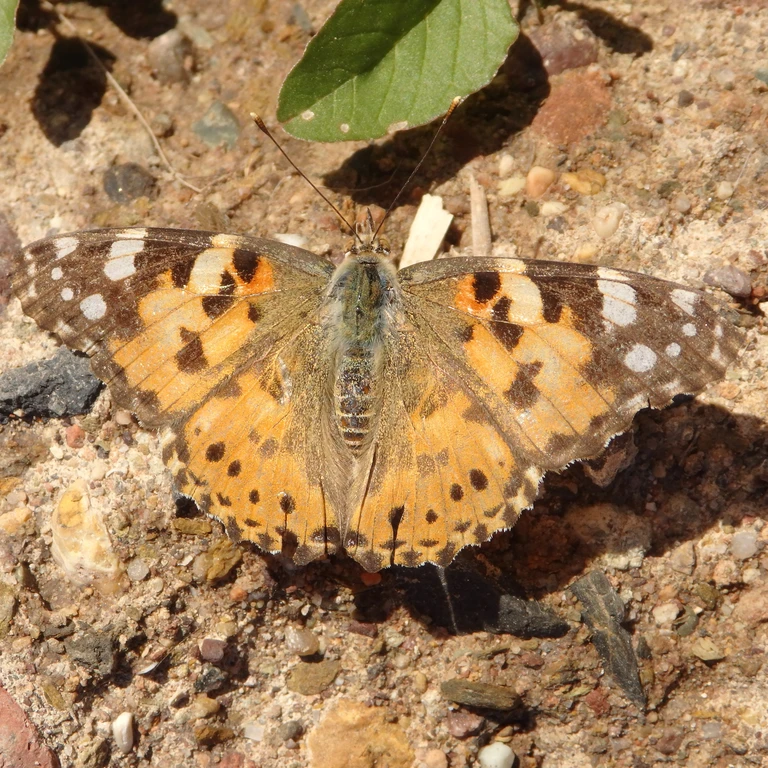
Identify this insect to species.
Vanessa cardui
